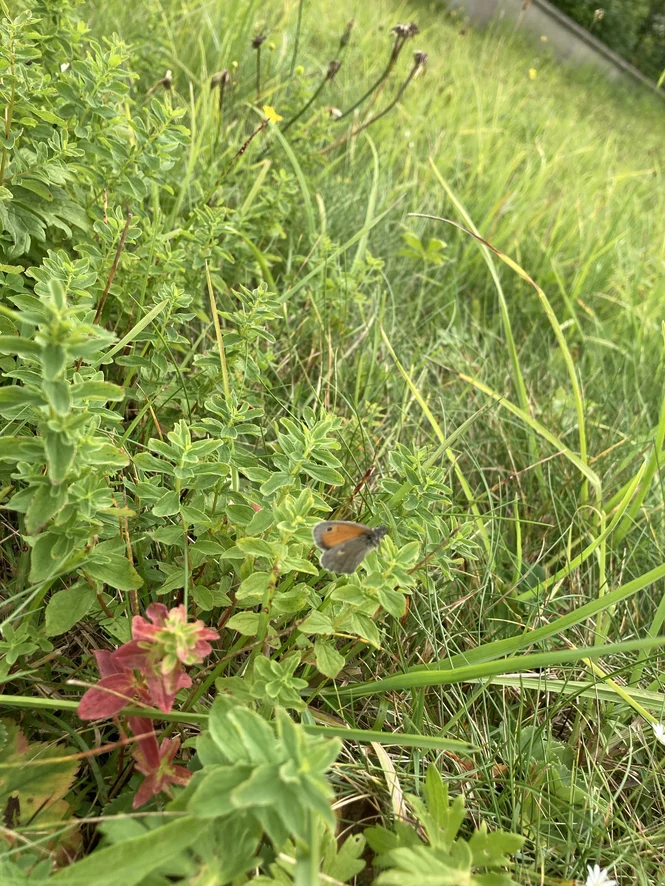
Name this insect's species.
Coenonympha pamphilus
